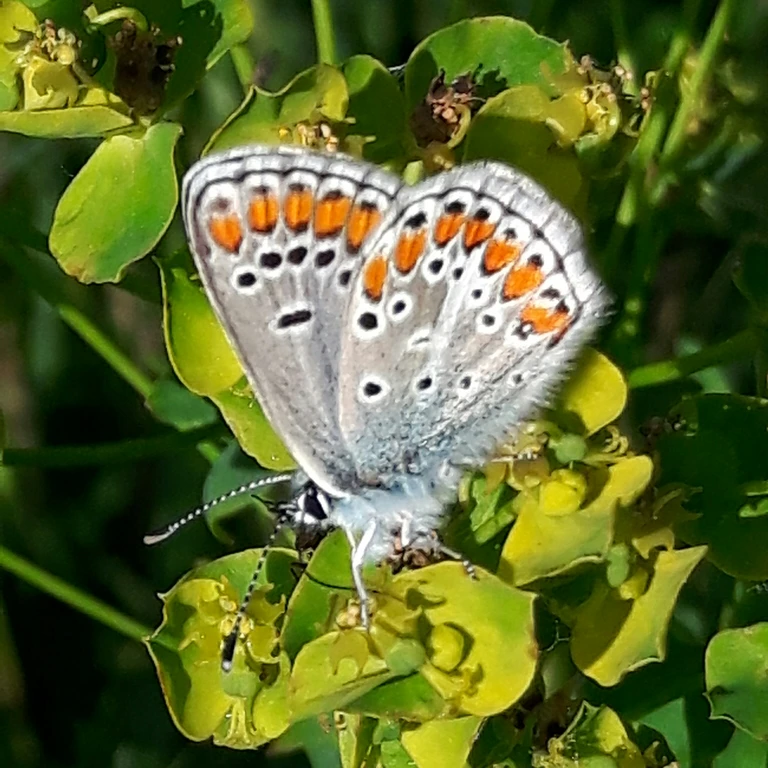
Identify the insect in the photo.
Aricia agestis/artaxerxes
